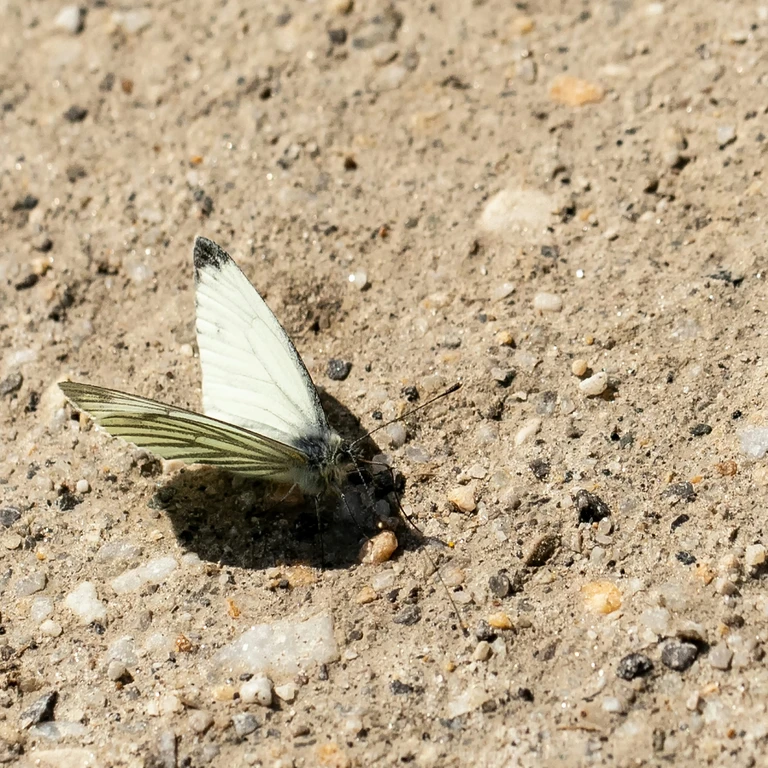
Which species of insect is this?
Pieris napi
